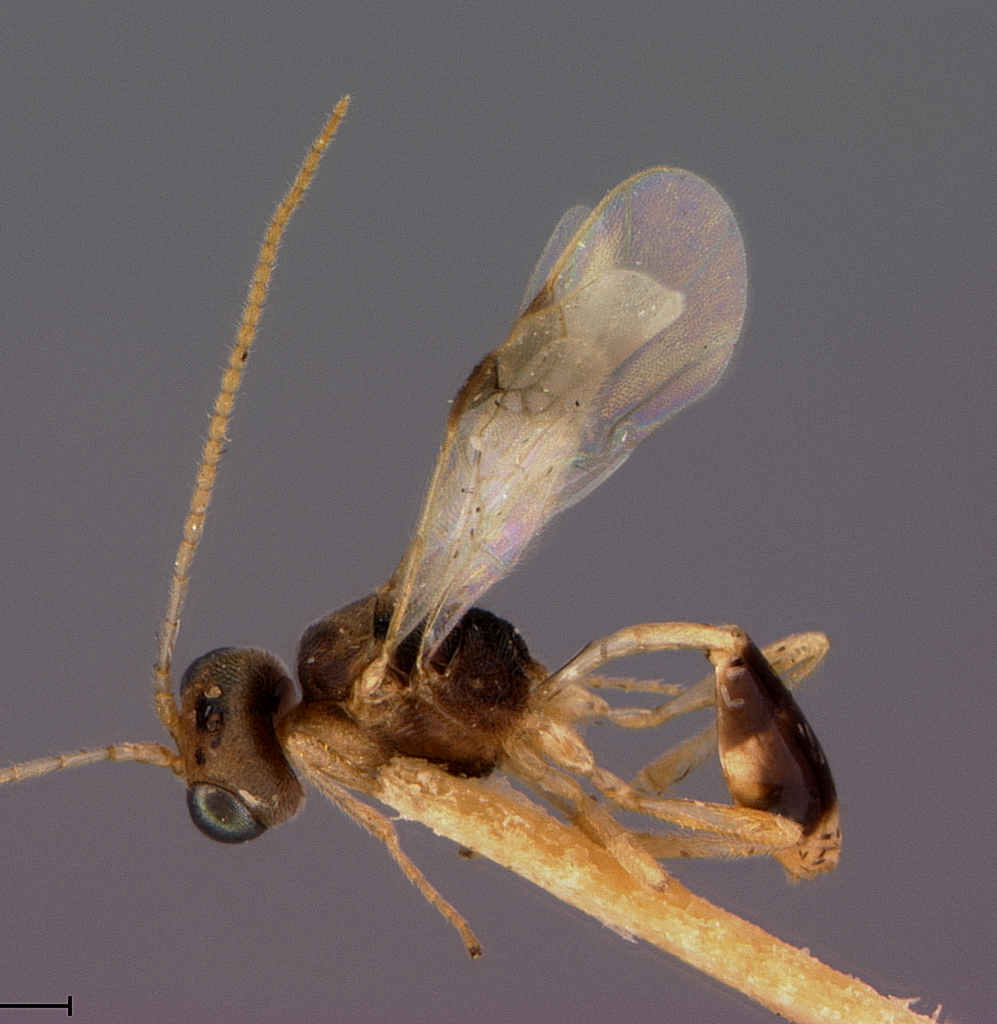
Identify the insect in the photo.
Chrysopophthorus caribbeanus
